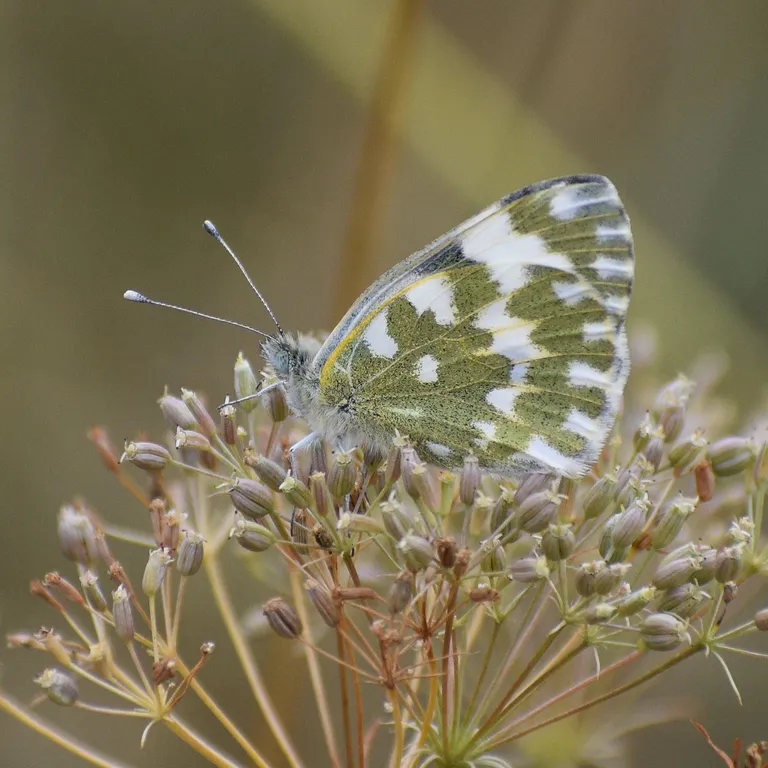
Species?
Pontia edusa
